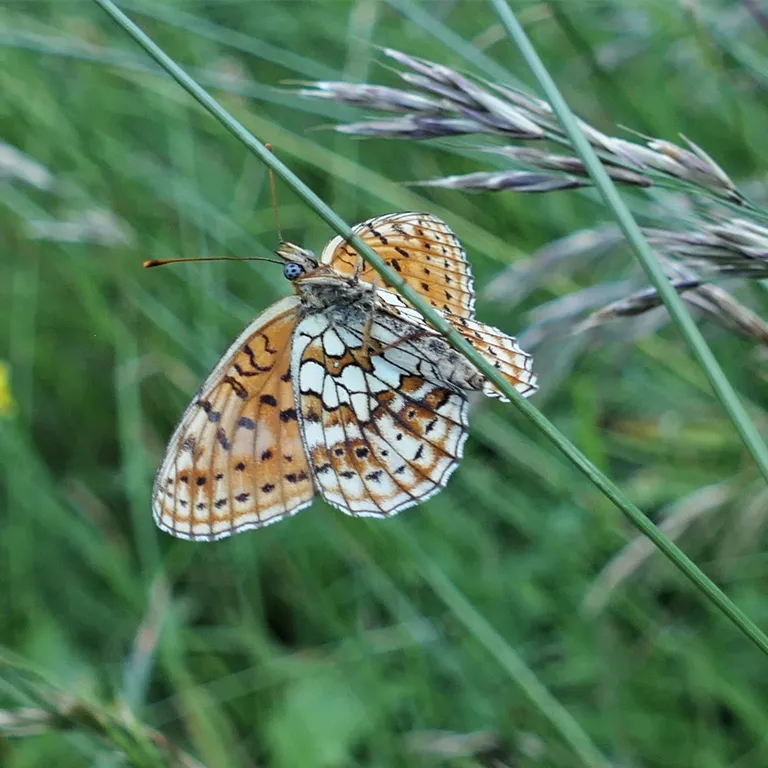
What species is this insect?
Brenthis hecate
